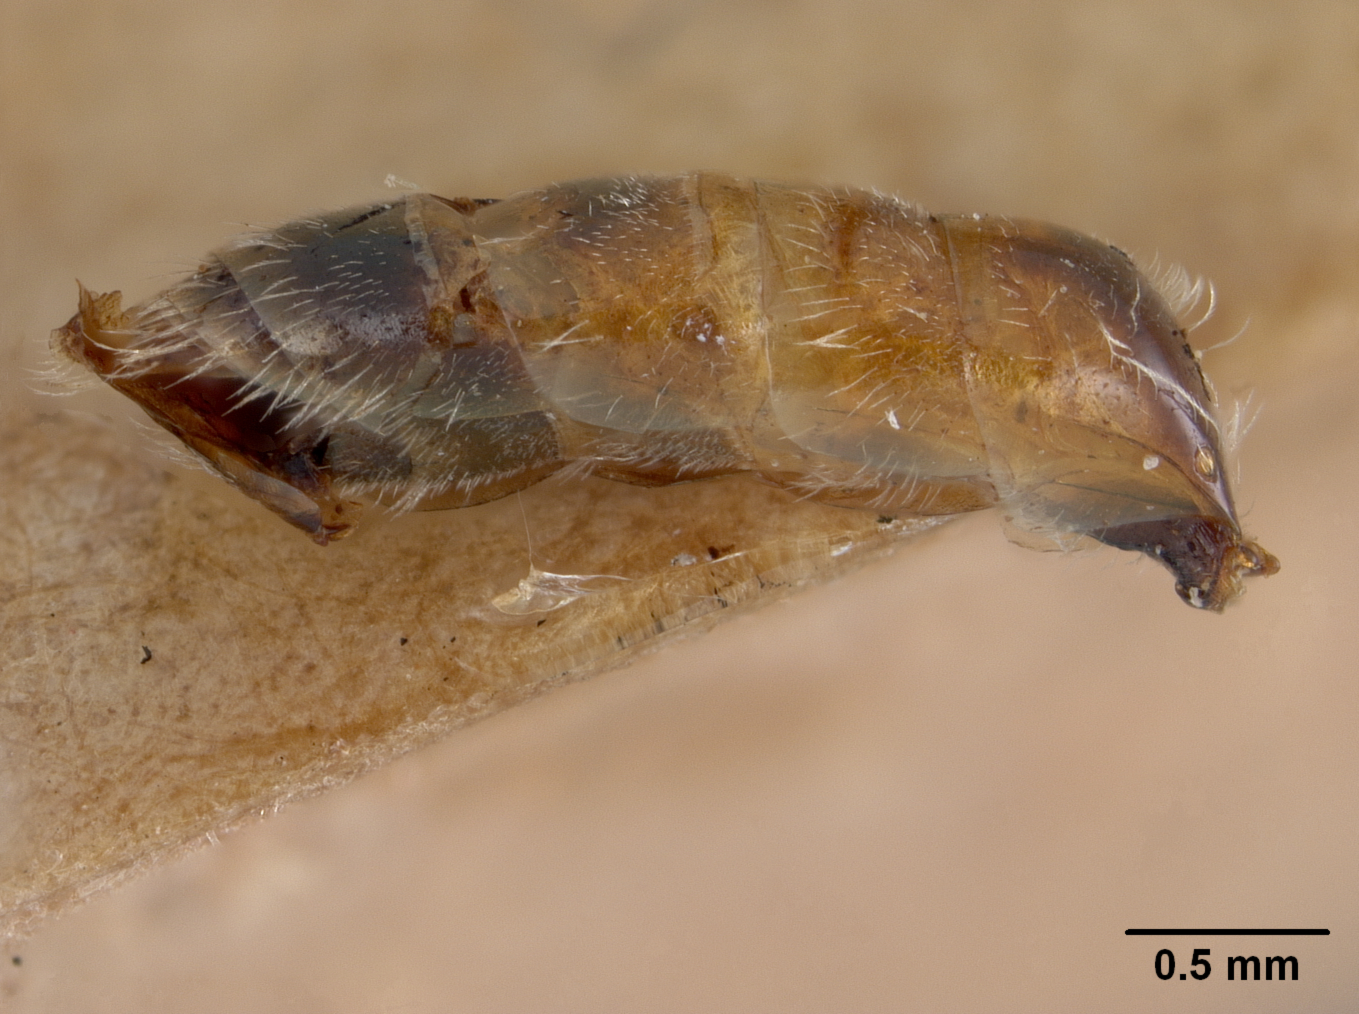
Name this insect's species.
Sphecodes nephelotus
